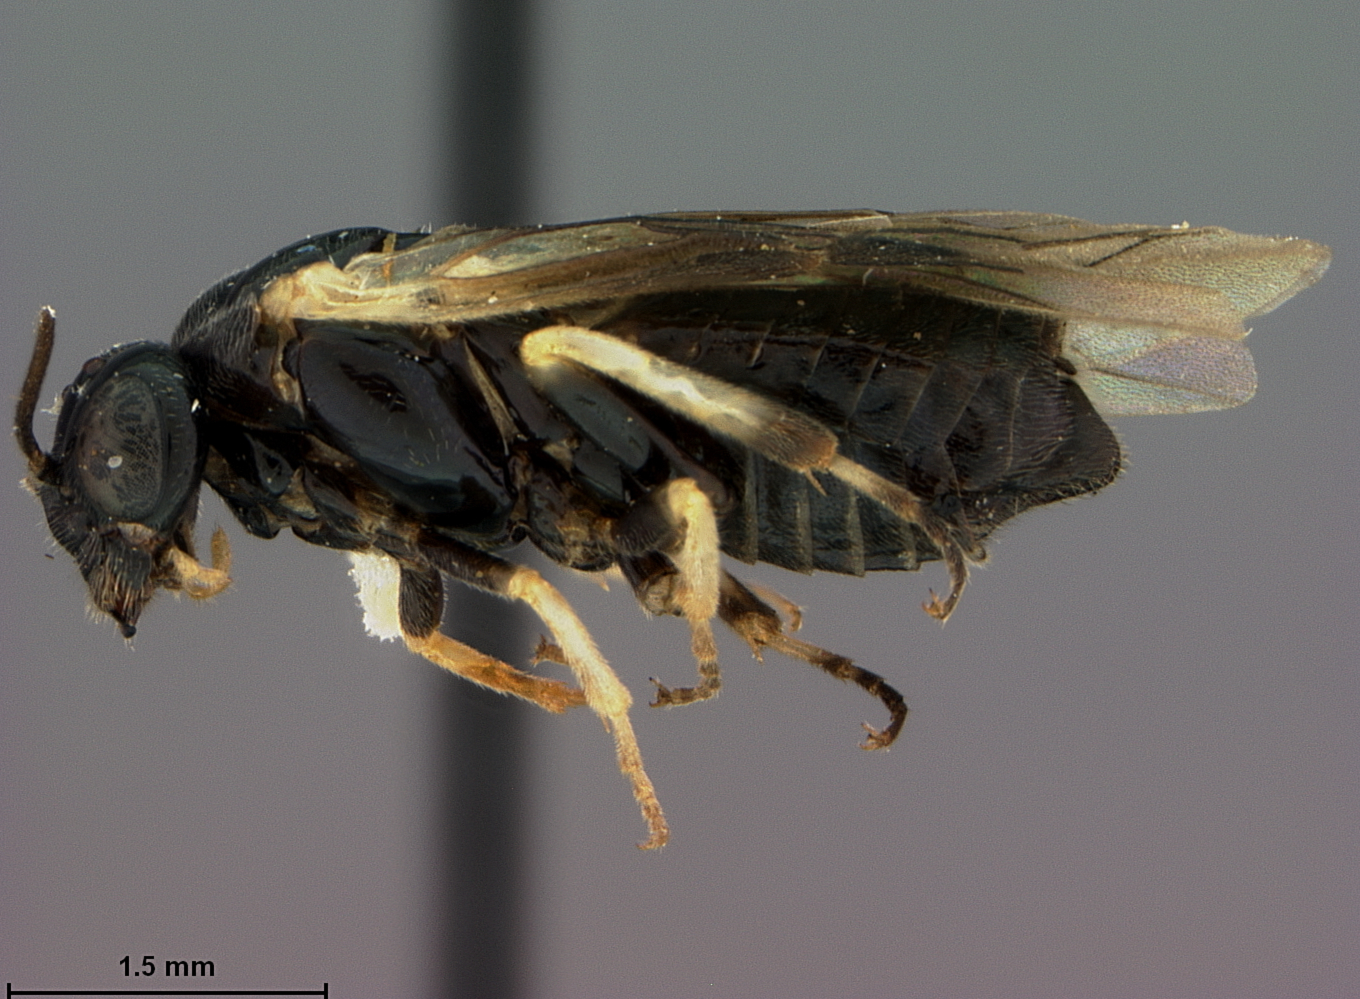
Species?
Ptenus parvus
